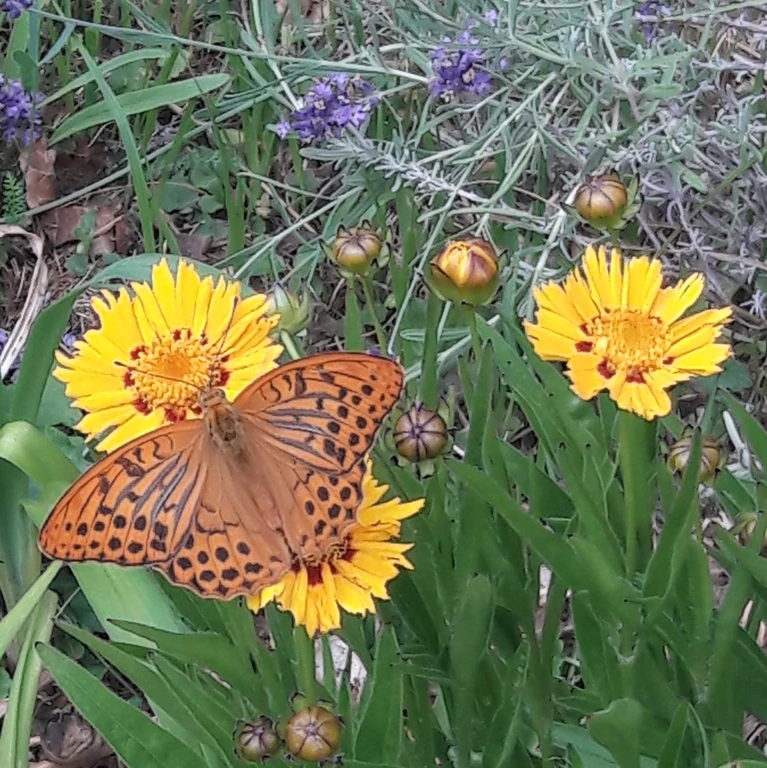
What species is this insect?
Argynnis paphia
